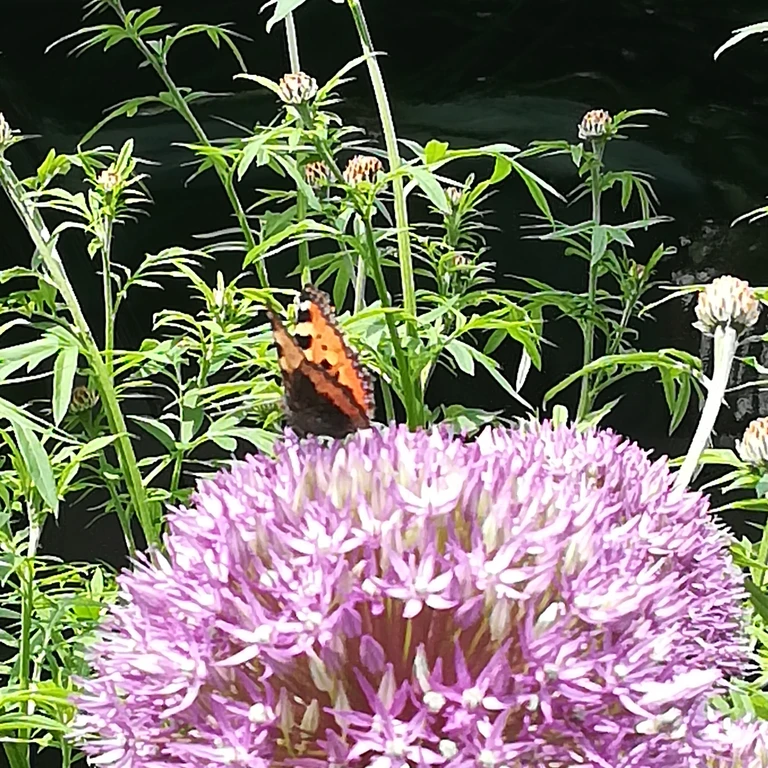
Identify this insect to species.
Aglais urticae
